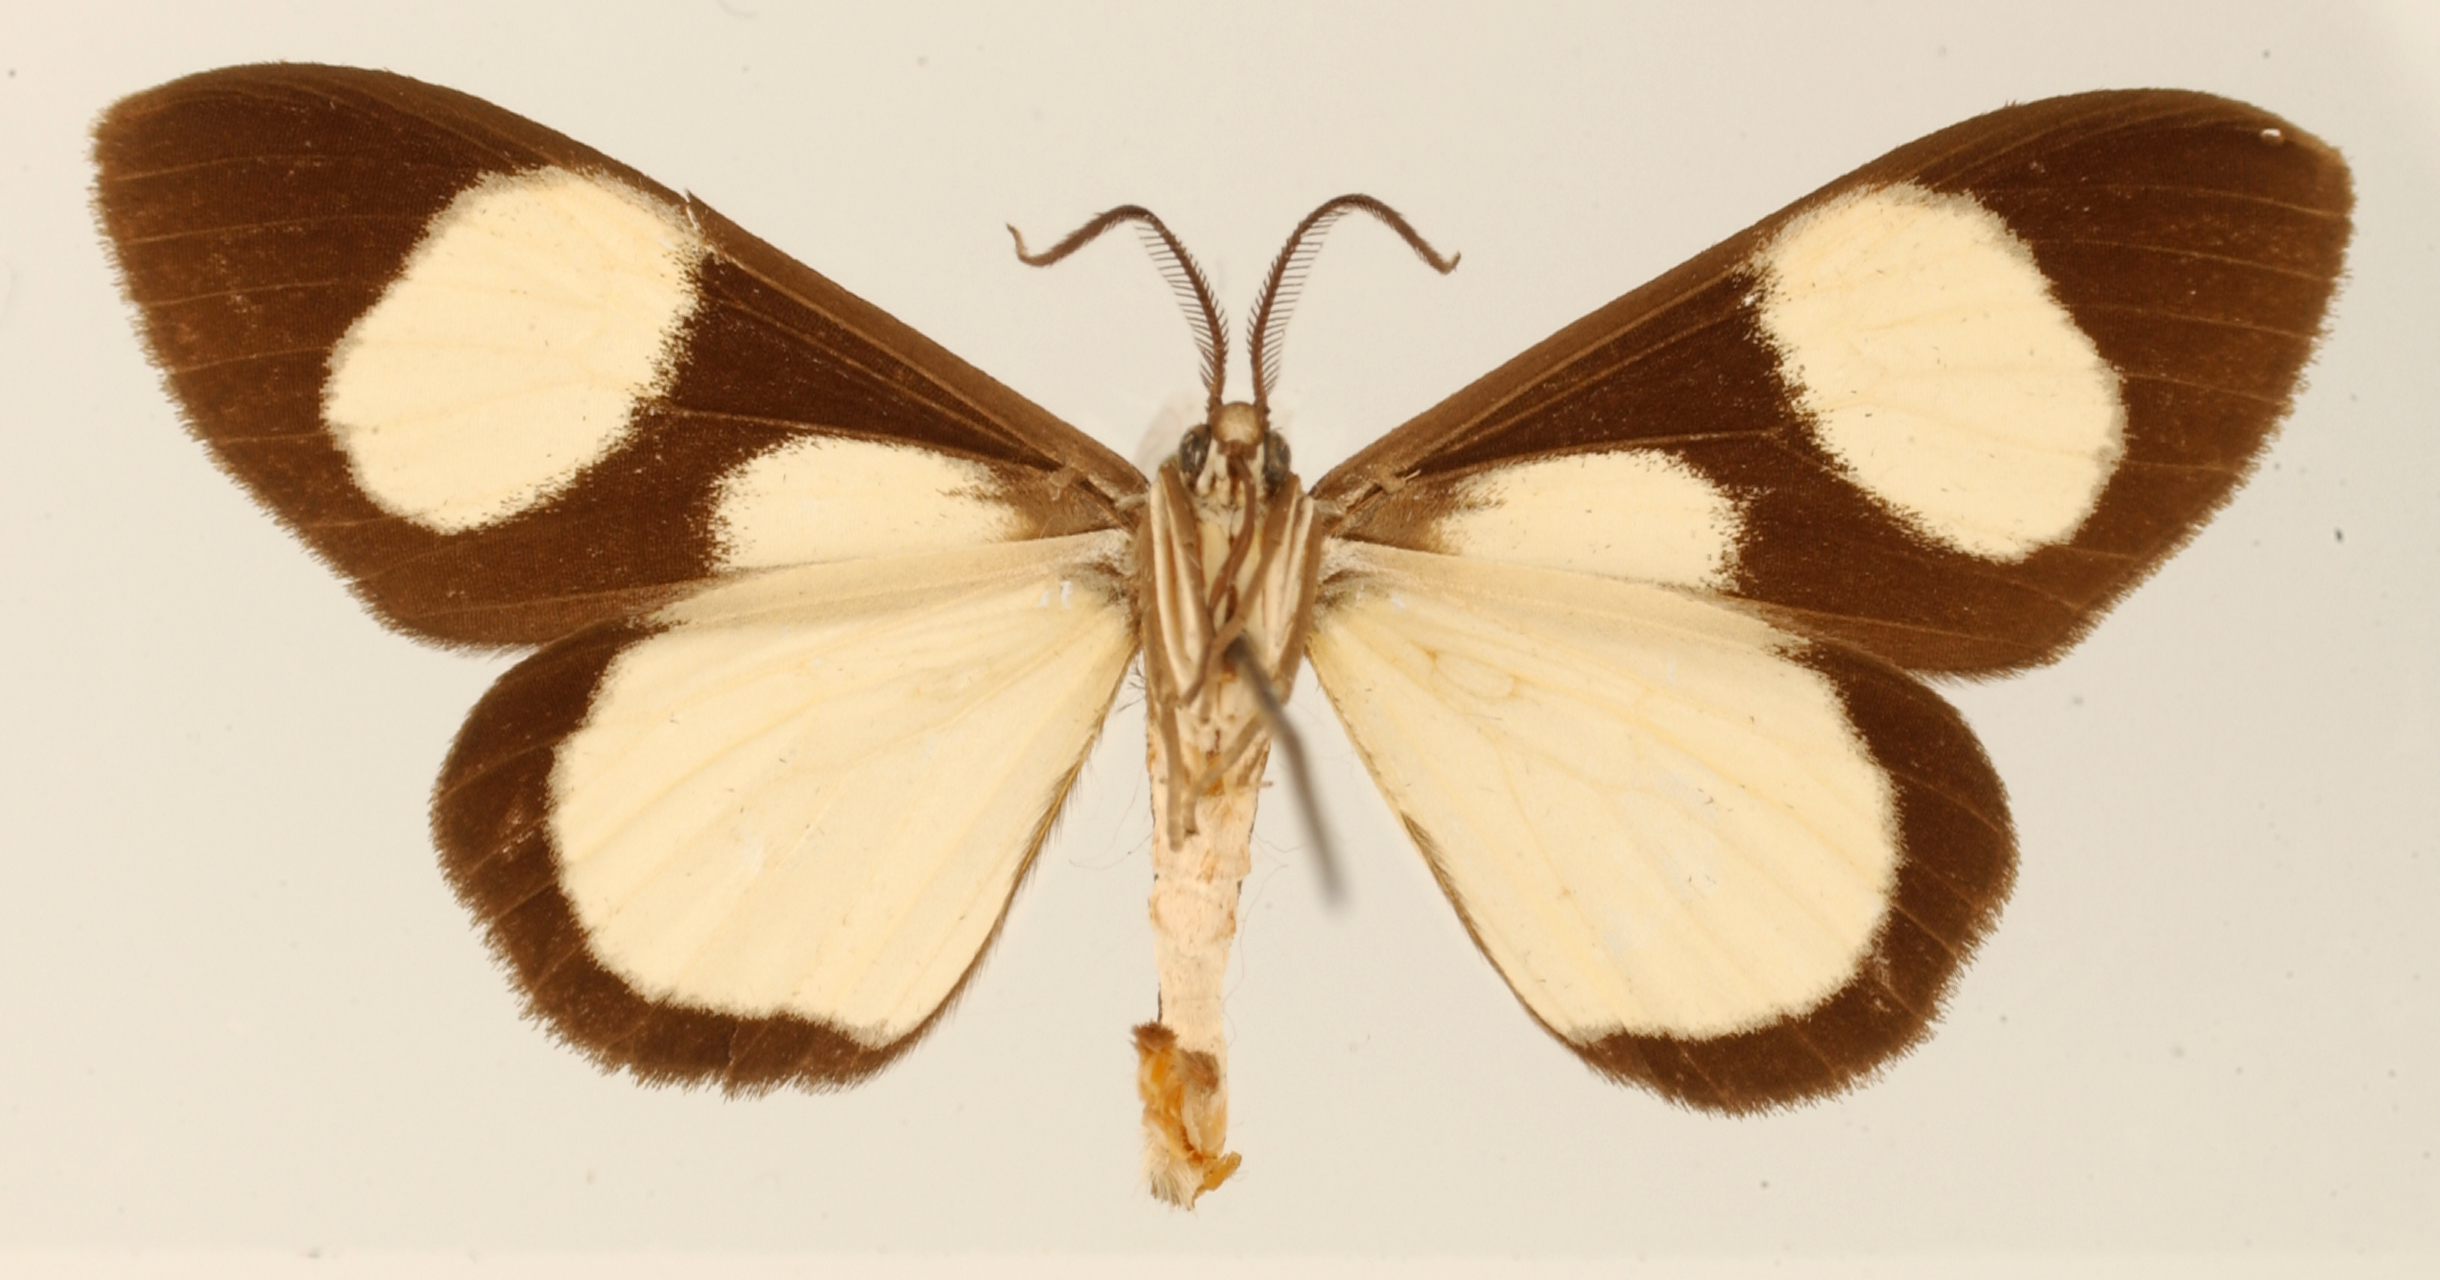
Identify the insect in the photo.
Cyllopoda versicolor
